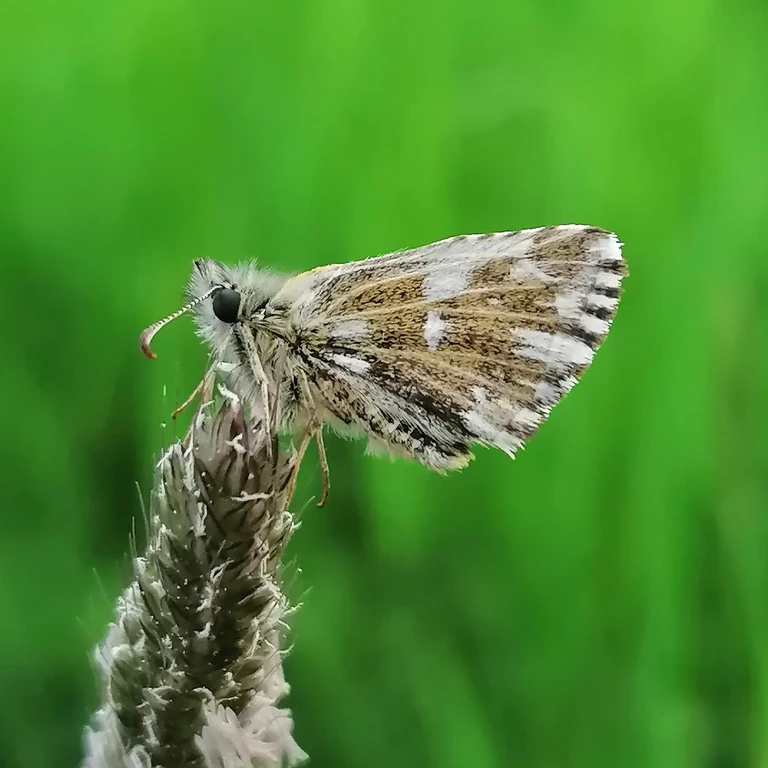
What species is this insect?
Pyrgus malvae
